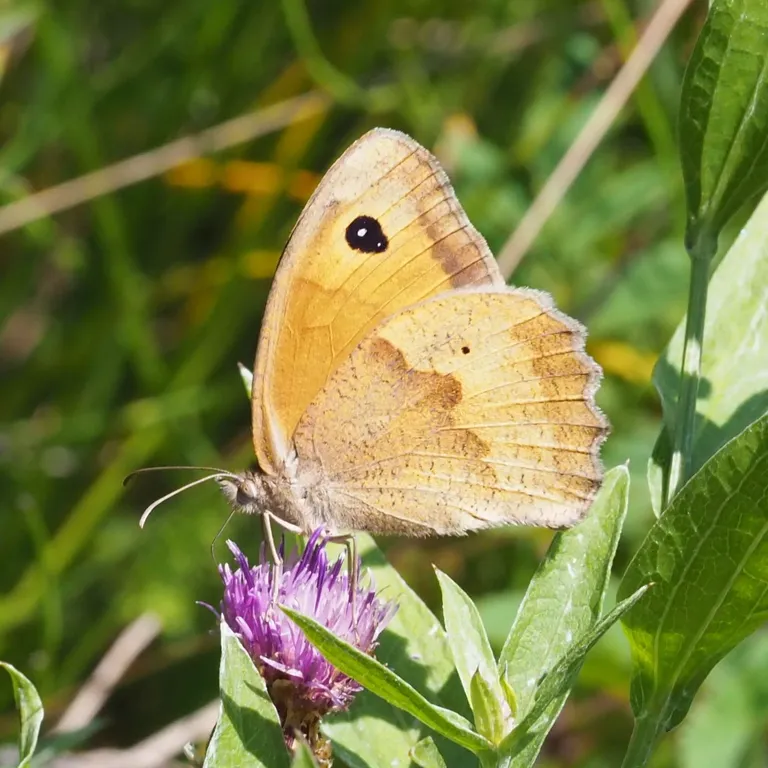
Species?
Maniola jurtina
